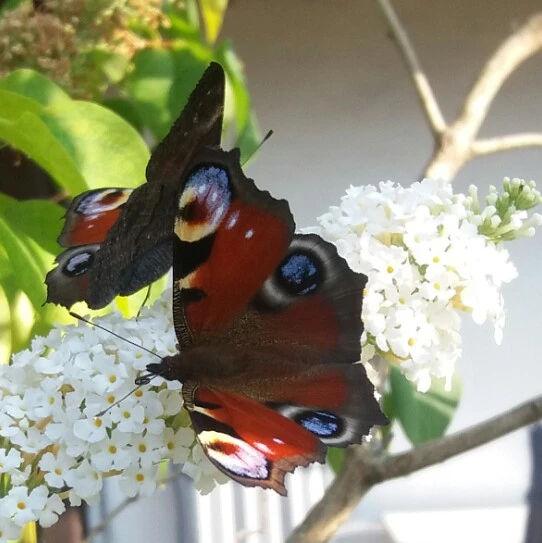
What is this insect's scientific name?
Aglais io
